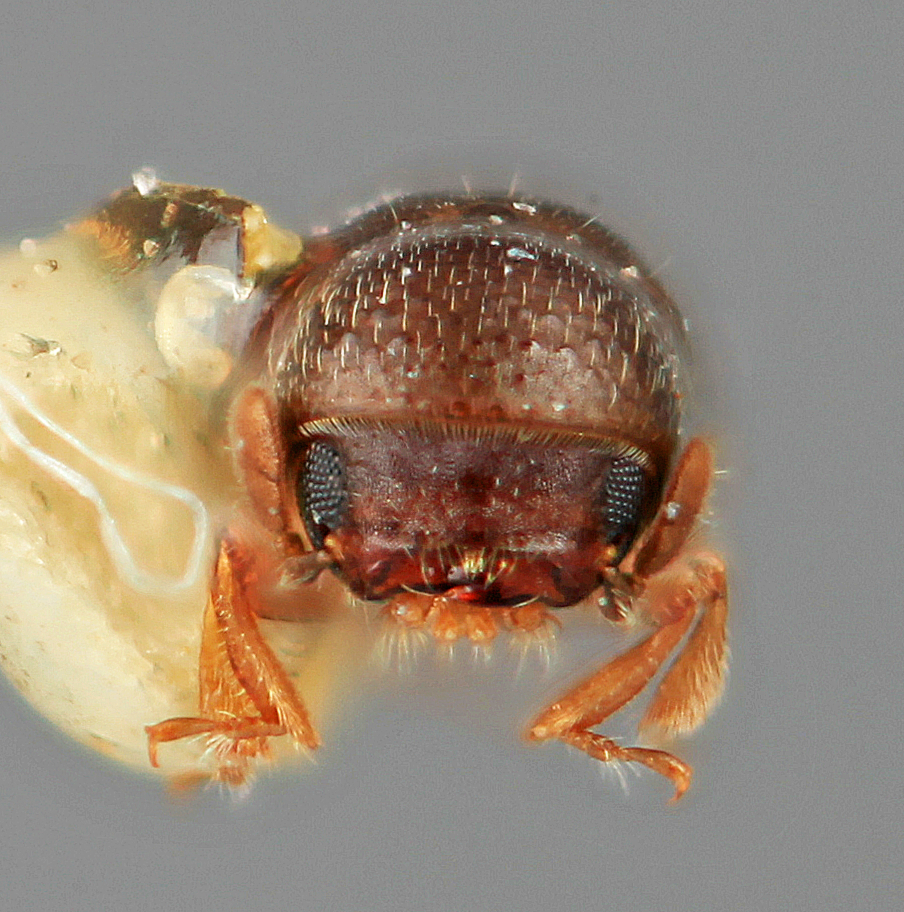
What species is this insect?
Microcorthylus lassus
